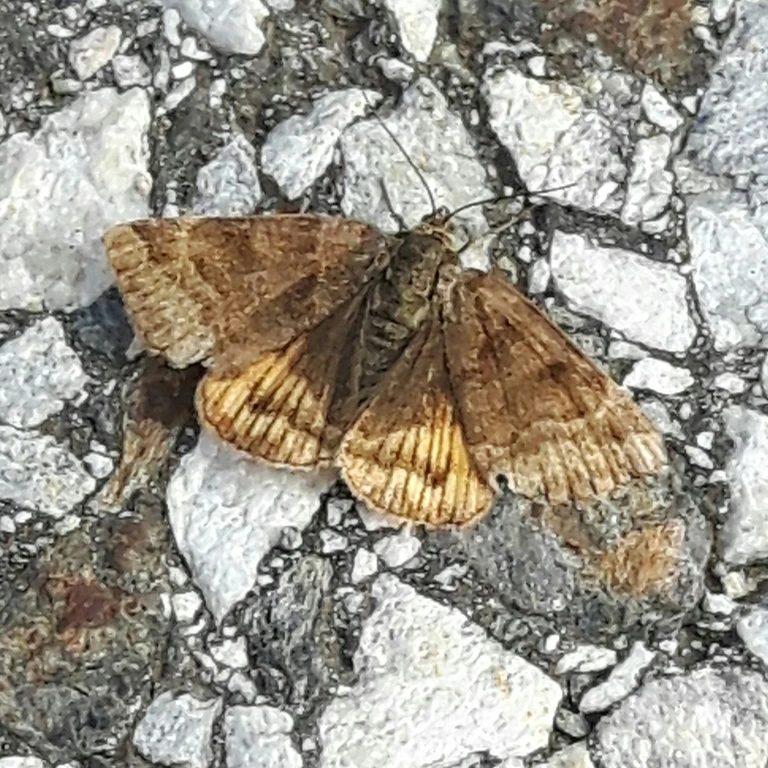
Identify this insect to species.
Euclidia glyphica
